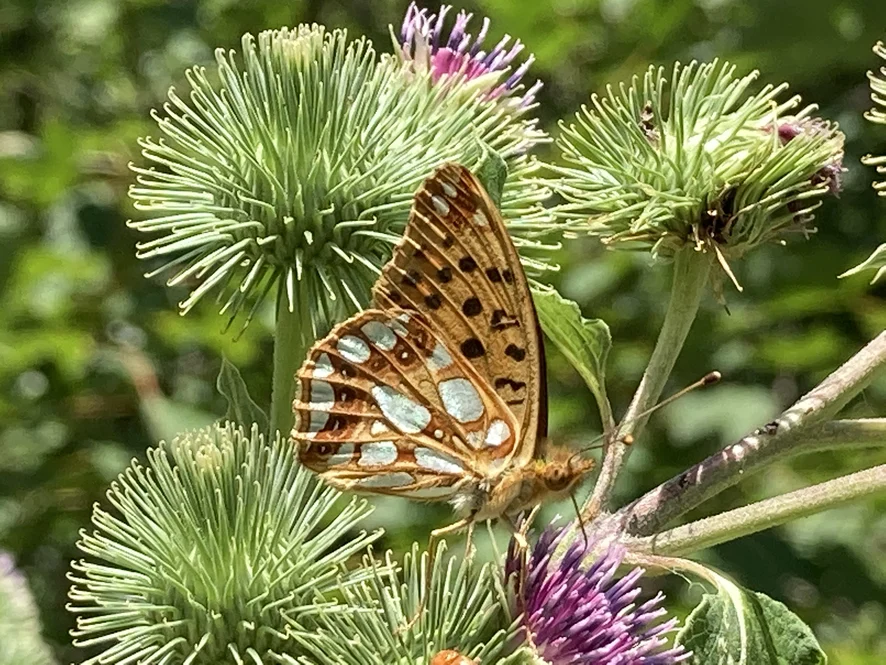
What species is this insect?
Issoria lathonia
